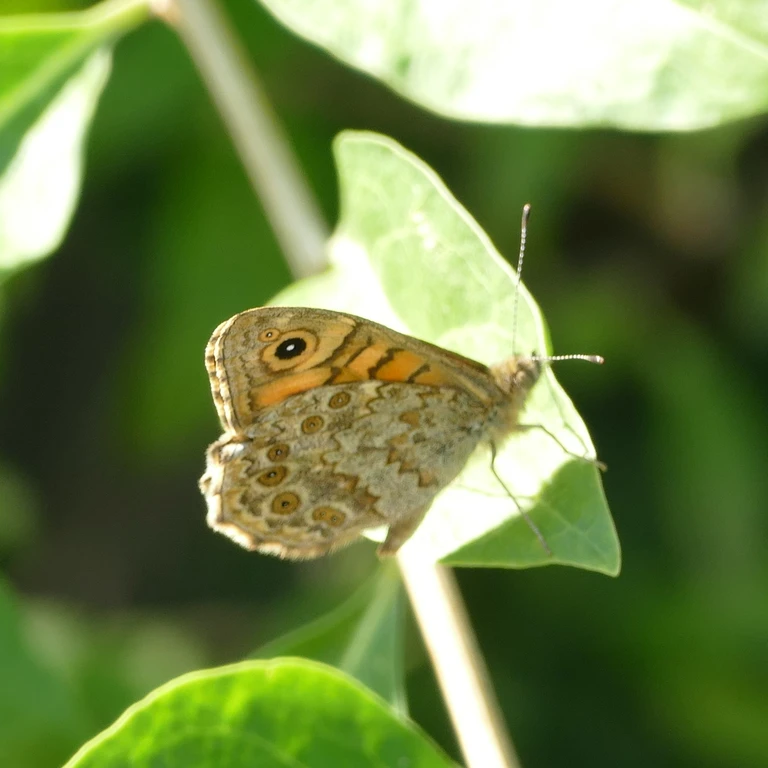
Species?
Lasiommata megera (also Pararge megera)
